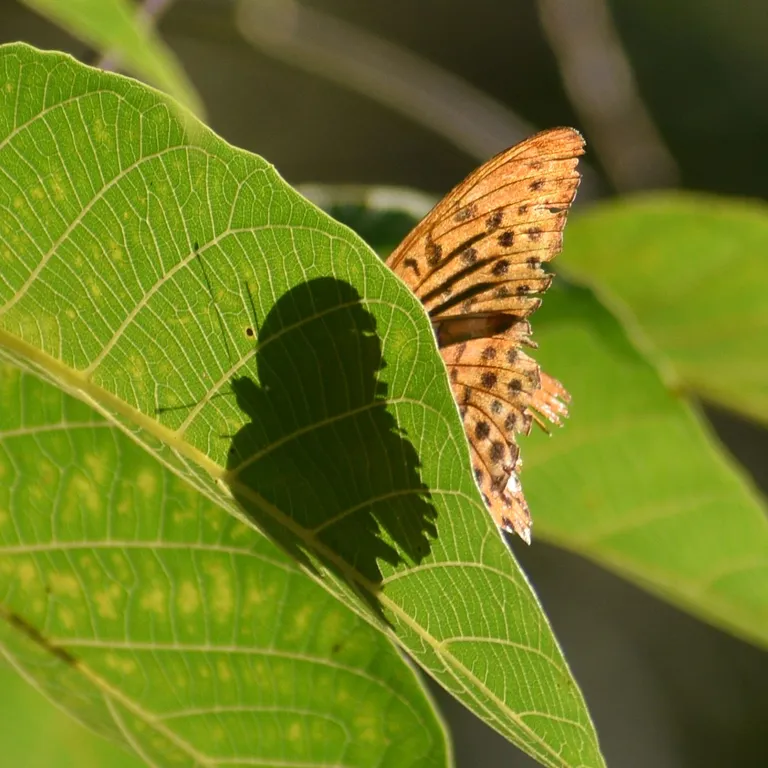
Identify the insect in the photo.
Argynnis paphia
